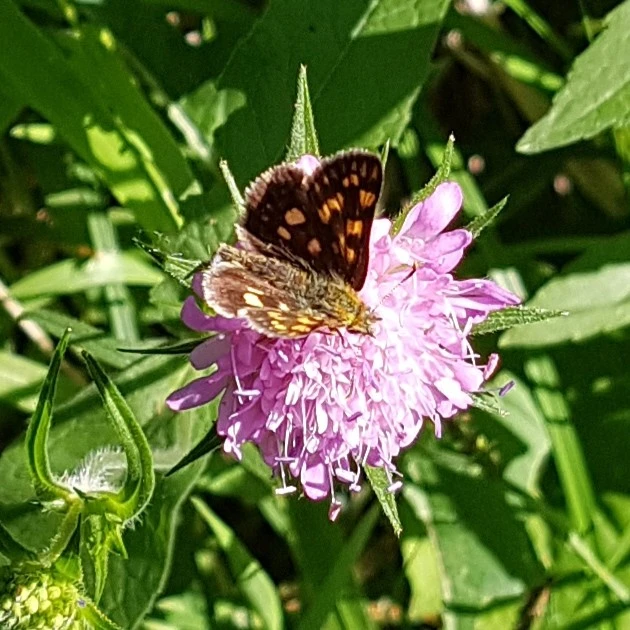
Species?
Carterocephalus palaemon
